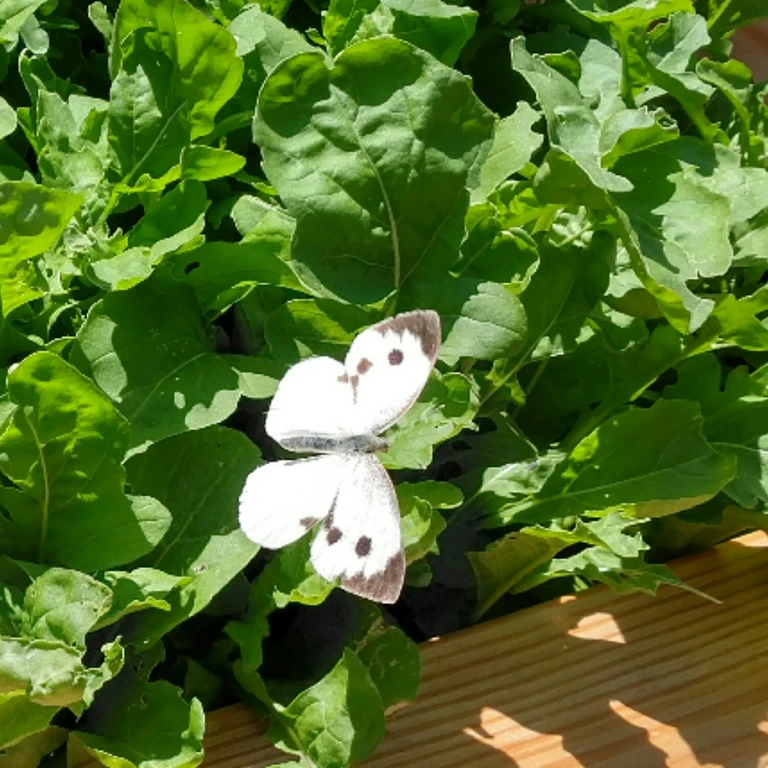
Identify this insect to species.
Pieris brassicae
